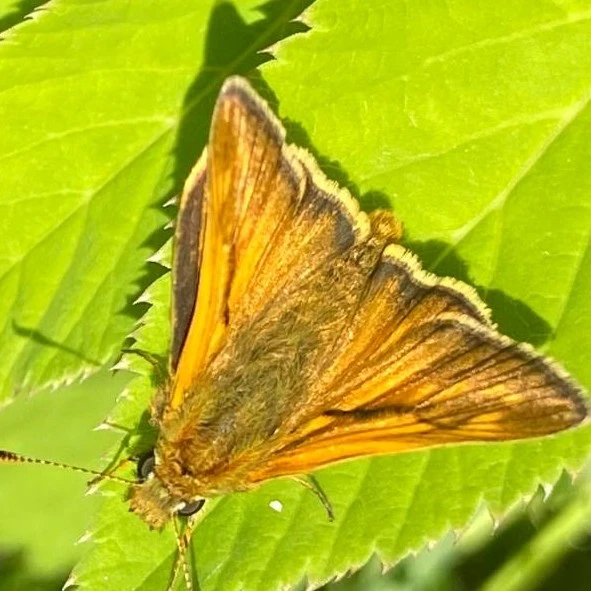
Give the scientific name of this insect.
Ochlodes sylvanus (also Ochlodes venata)
